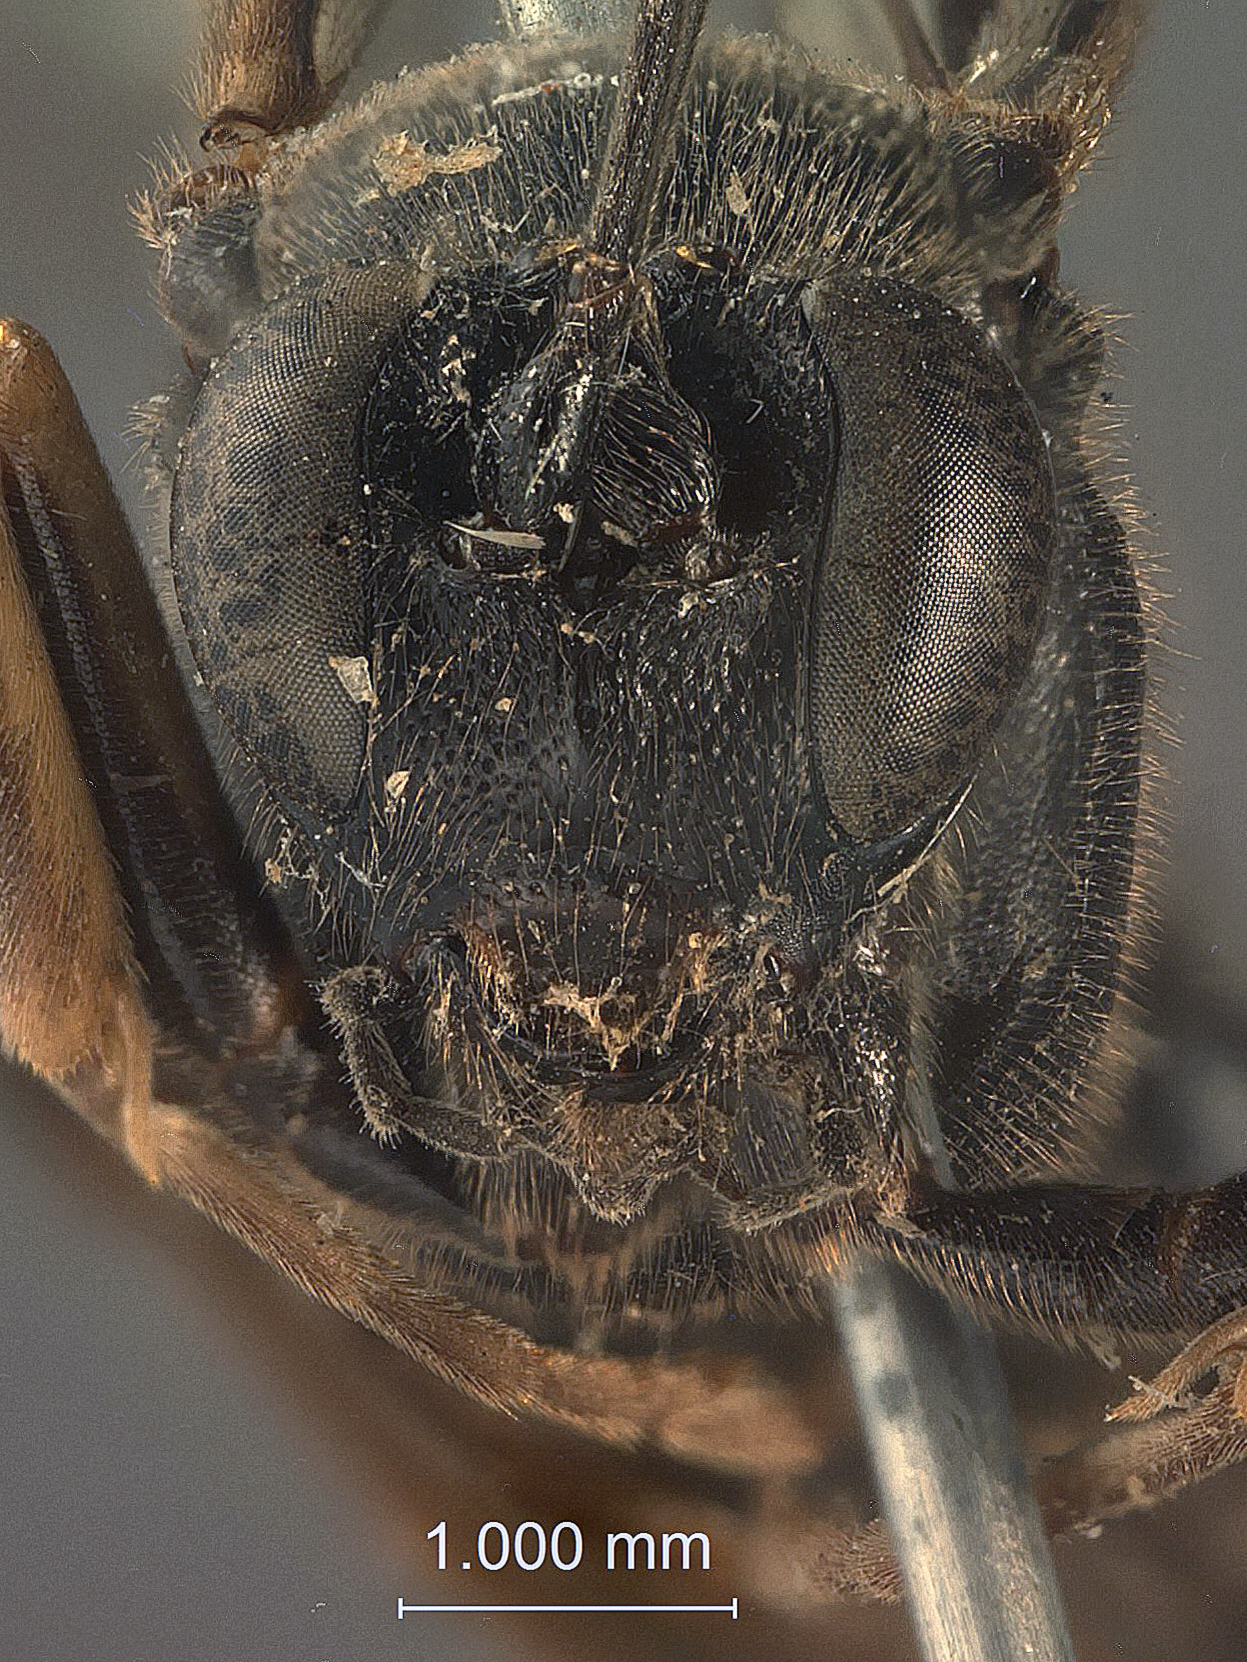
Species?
Pimpla pluto
